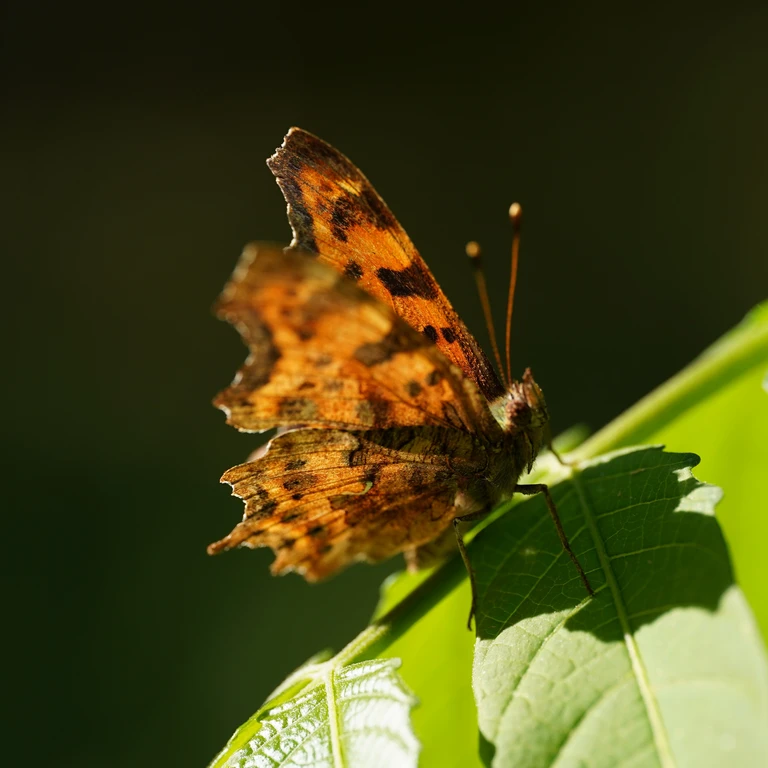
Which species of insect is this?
Polygonia c-album
